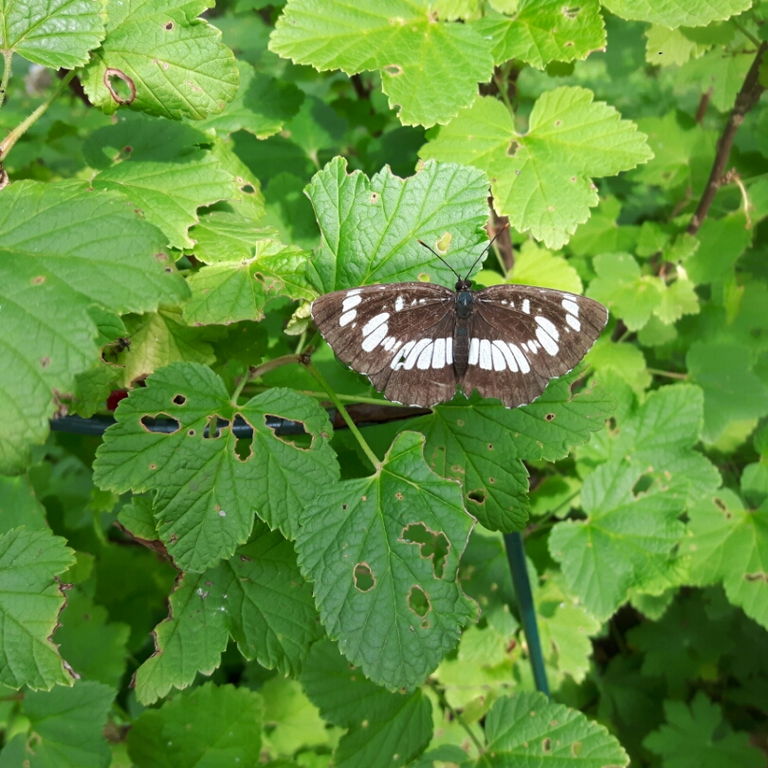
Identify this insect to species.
Neptis rivularis
